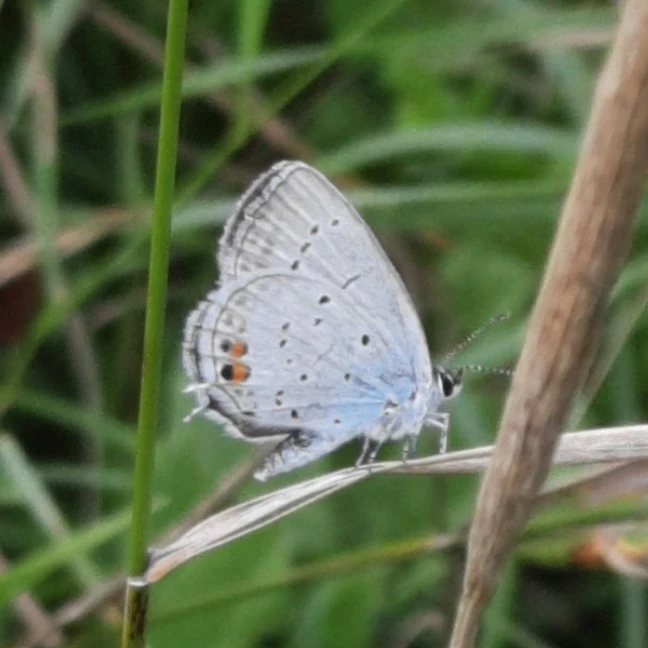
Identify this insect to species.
Cupido argiades (also Elkalyce argiades)
